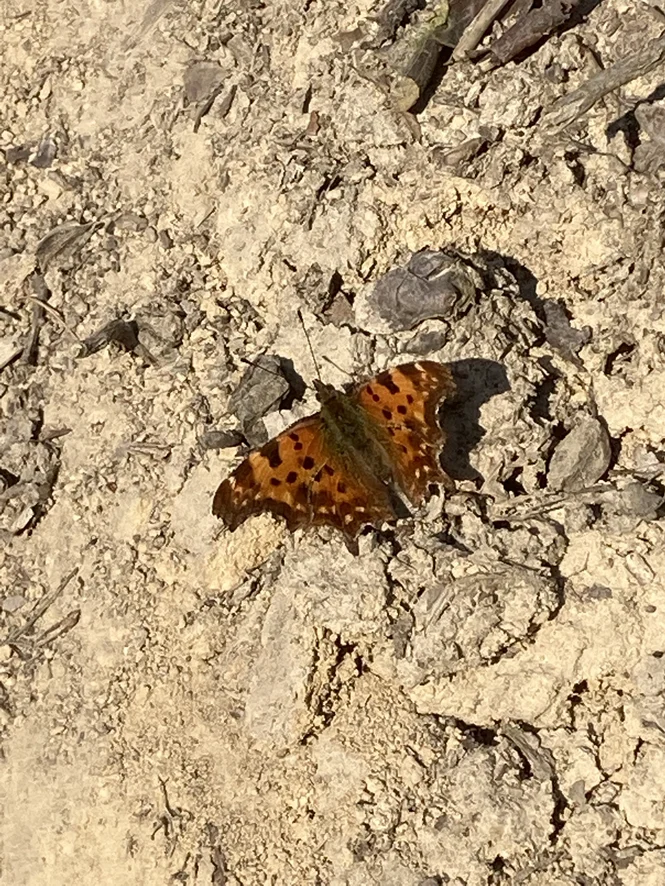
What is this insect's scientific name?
Polygonia c-album
